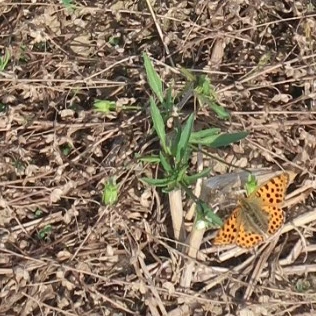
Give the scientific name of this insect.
Issoria lathonia
